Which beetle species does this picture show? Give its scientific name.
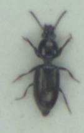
Dyschirius salinus
